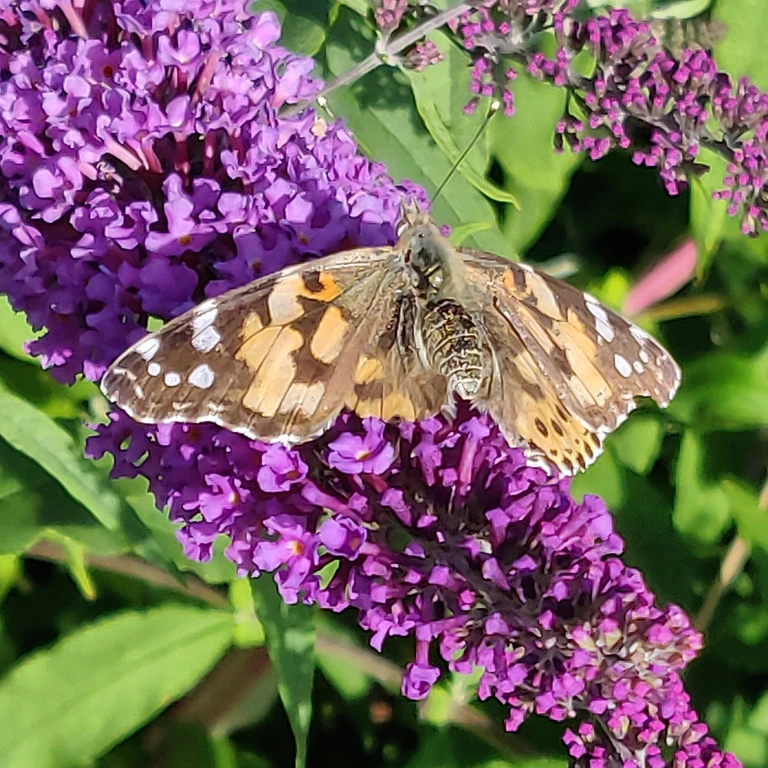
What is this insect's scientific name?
Vanessa cardui
